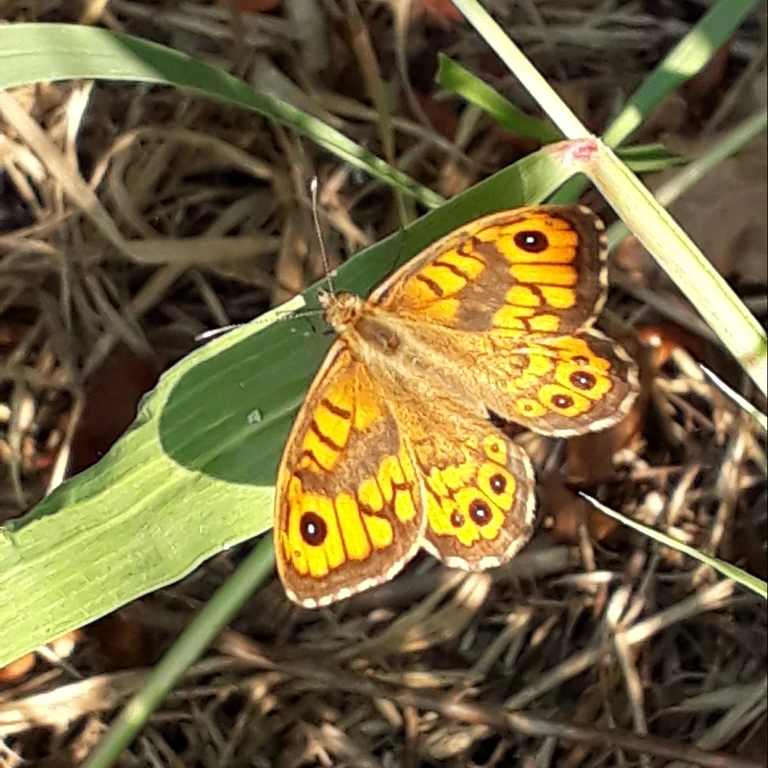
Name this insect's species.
Lasiommata megera (also Pararge megera)
